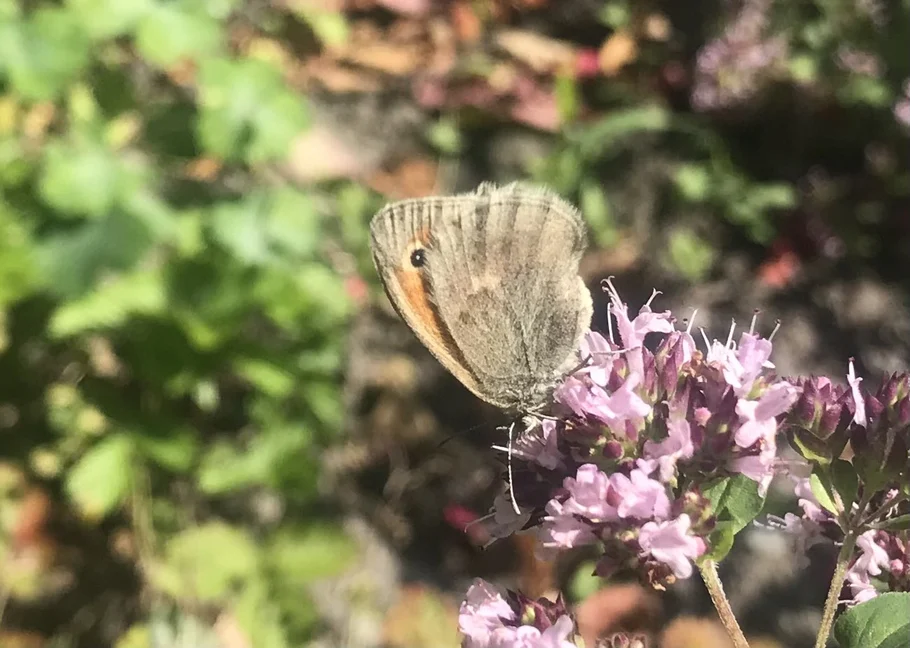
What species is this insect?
Coenonympha pamphilus
